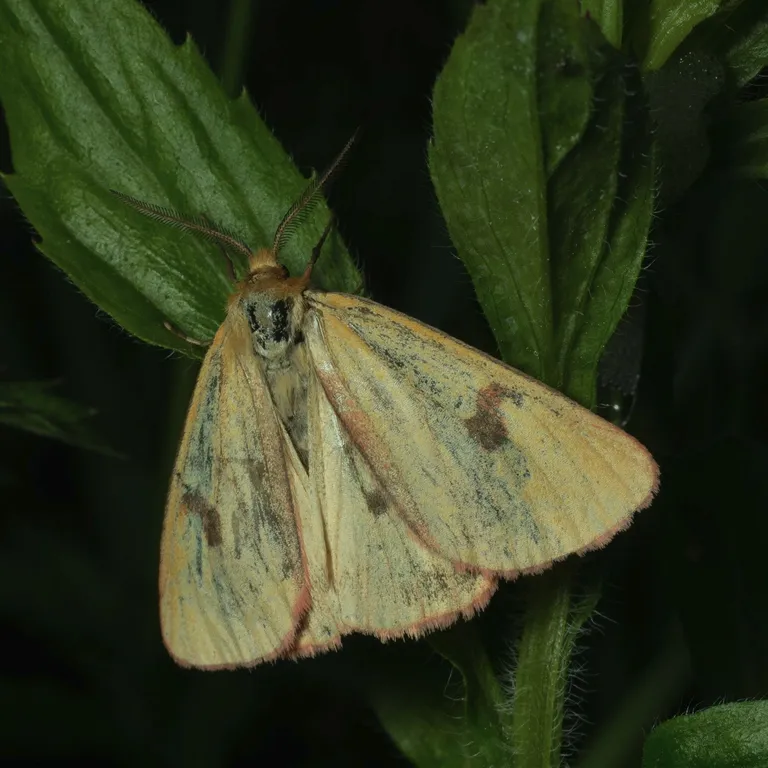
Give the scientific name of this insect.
Diacrisia sannio
